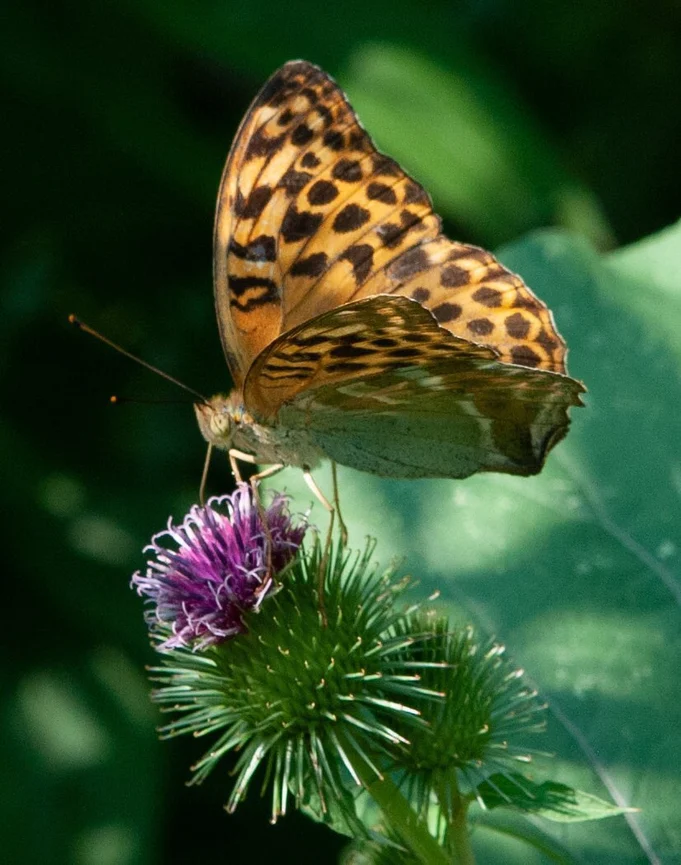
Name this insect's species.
Argynnis paphia
